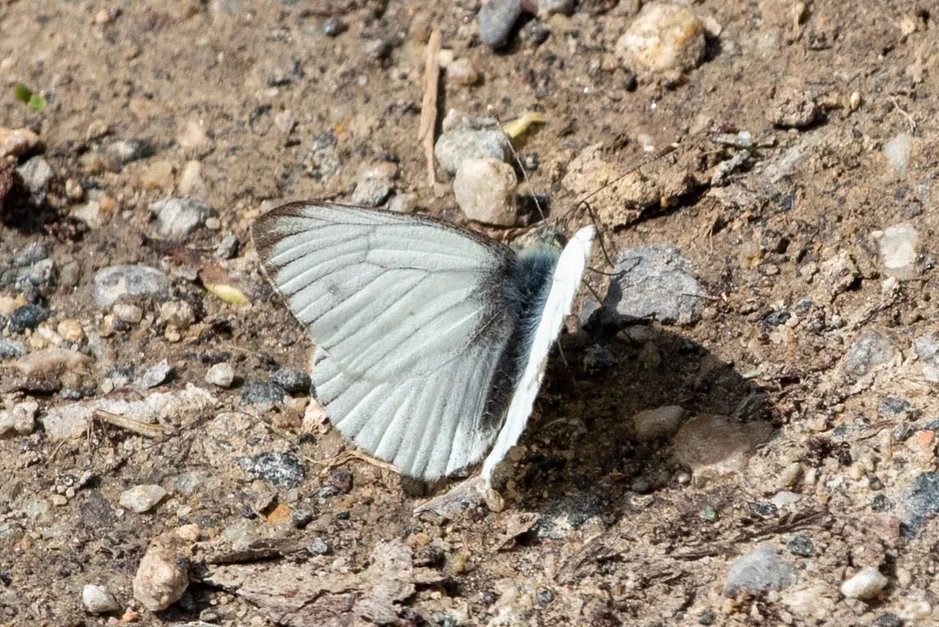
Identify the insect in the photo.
Pieris napi
